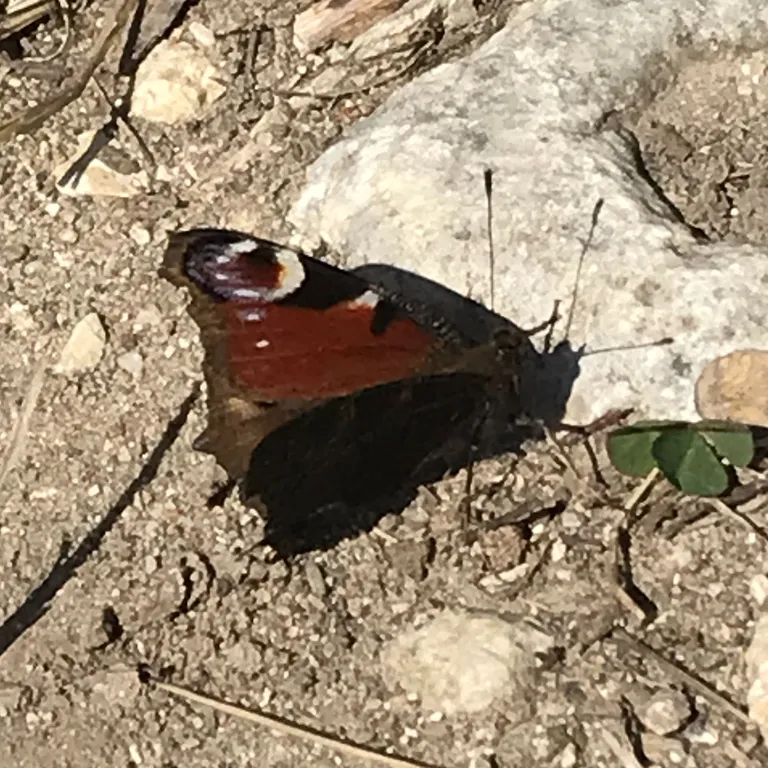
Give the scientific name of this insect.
Aglais io
